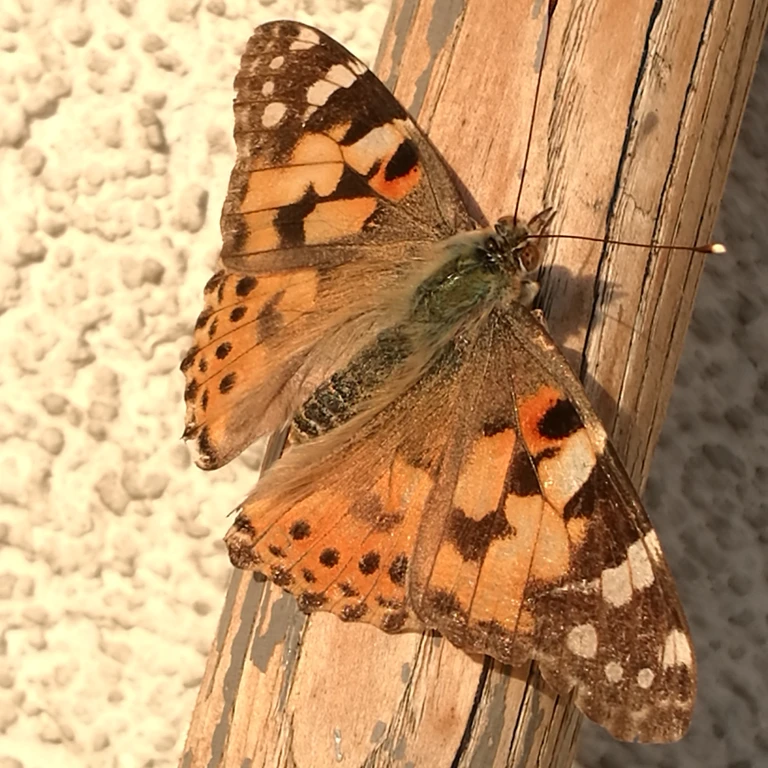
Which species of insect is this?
Vanessa cardui
